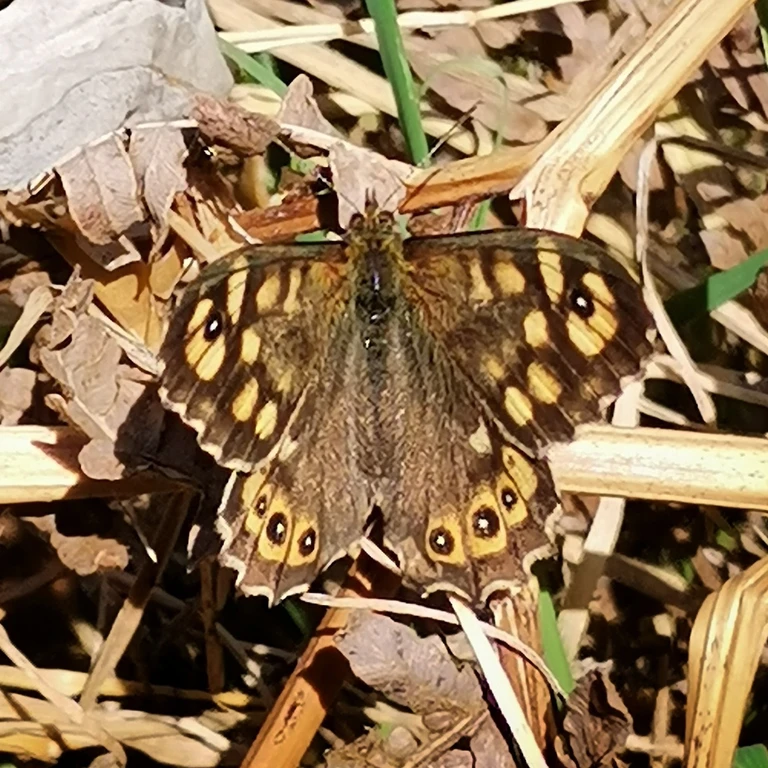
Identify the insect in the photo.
Pararge aegeria
